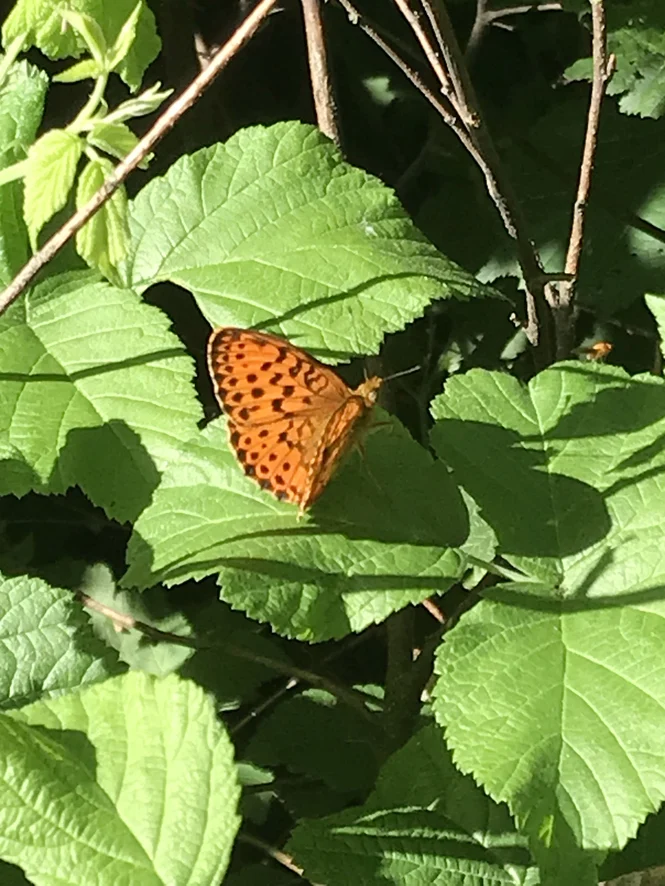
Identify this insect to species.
Brenthis daphne
